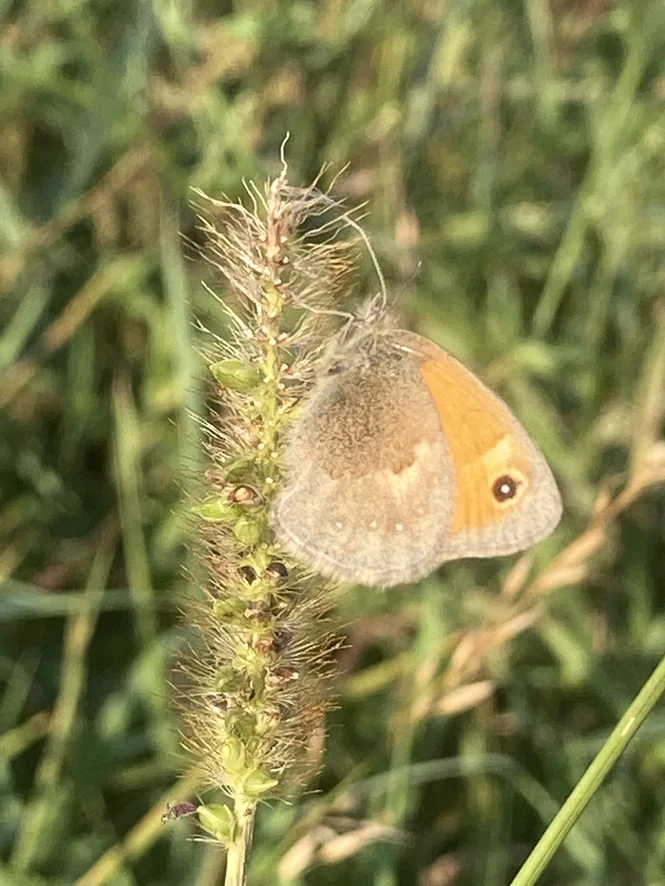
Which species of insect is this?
Coenonympha pamphilus
